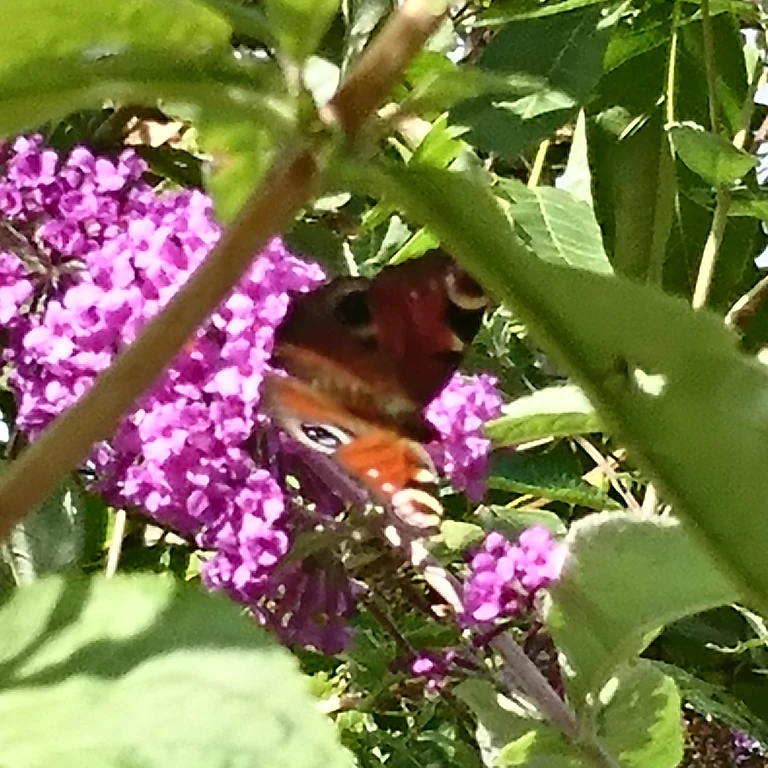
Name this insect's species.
Aglais io
